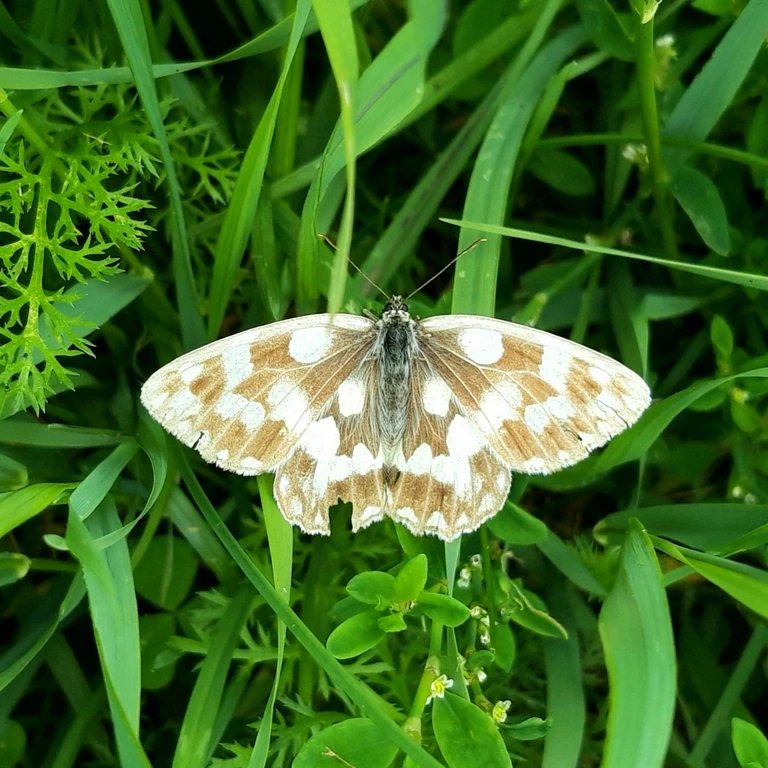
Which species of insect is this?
Melanargia galathea
